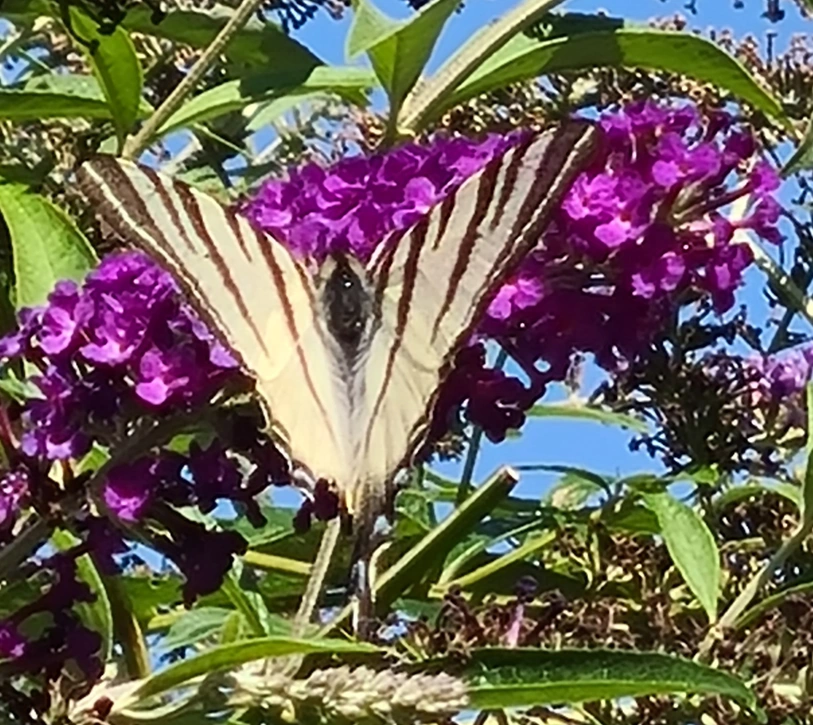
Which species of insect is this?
Iphiclides podalirius
